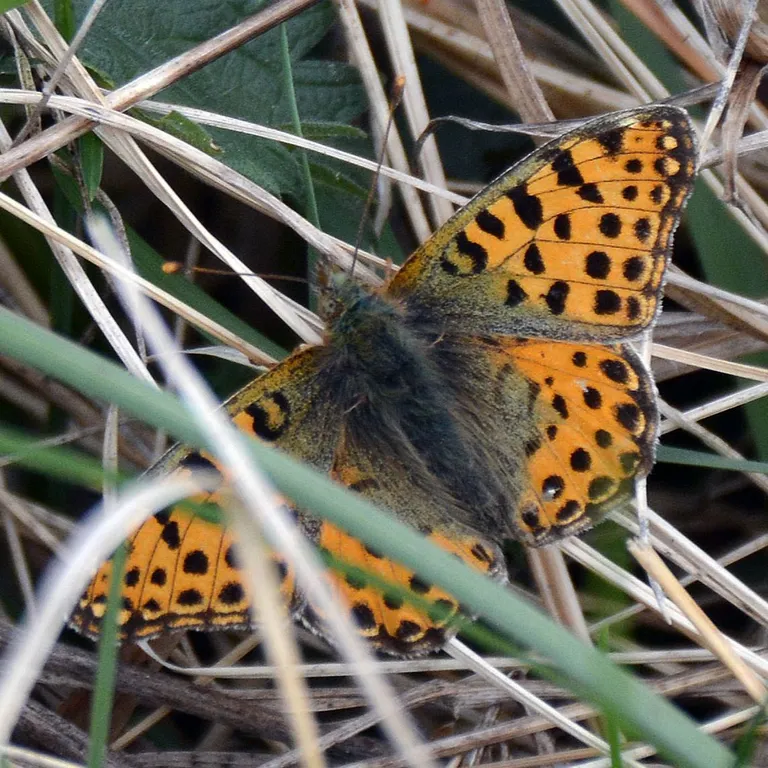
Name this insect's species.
Issoria lathonia
